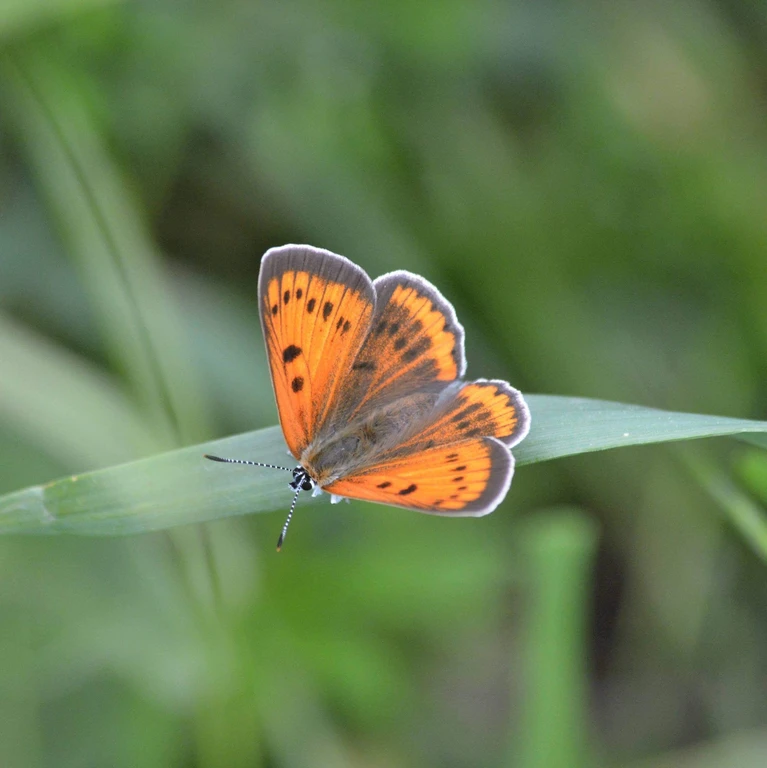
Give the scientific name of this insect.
Lycaena dispar
